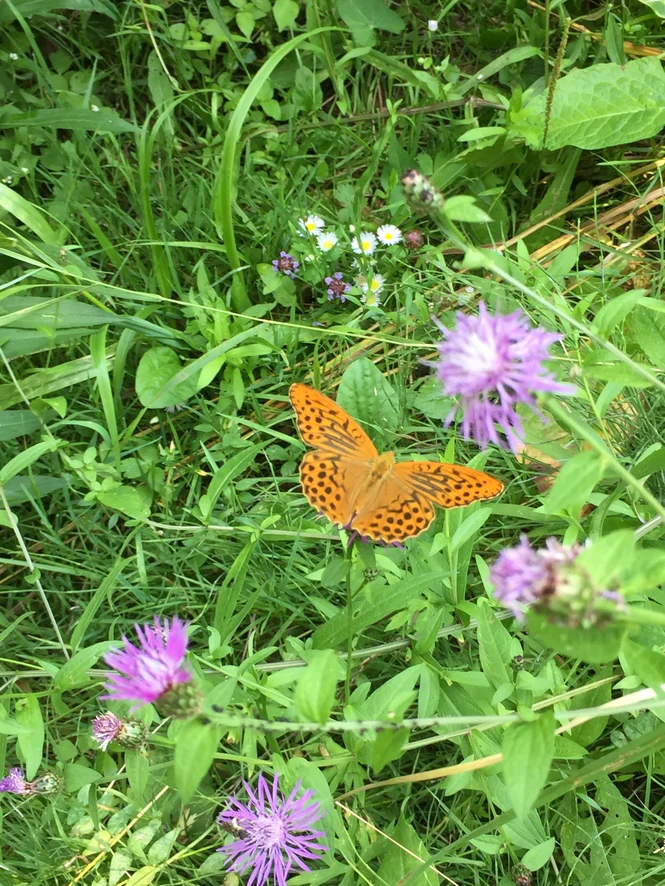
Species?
Argynnis paphia
